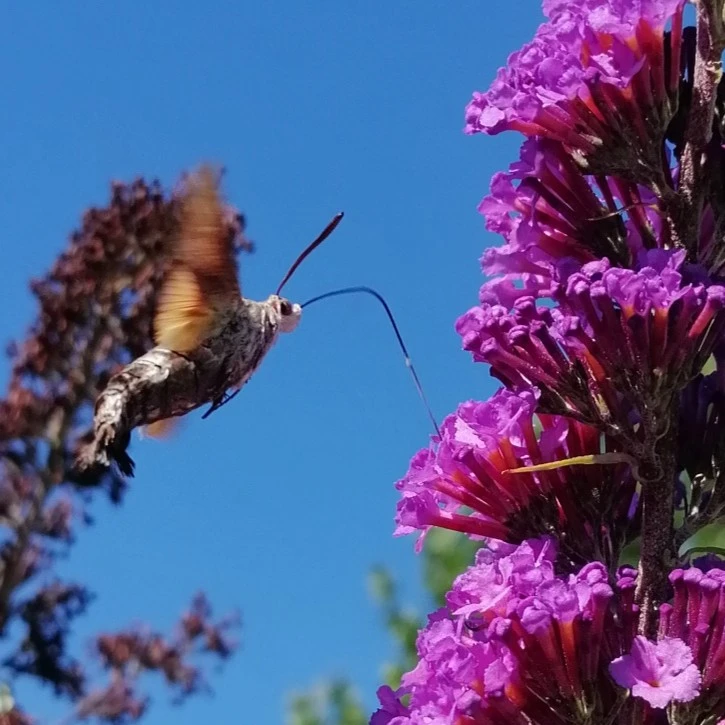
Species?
Macroglossum stellatarum
